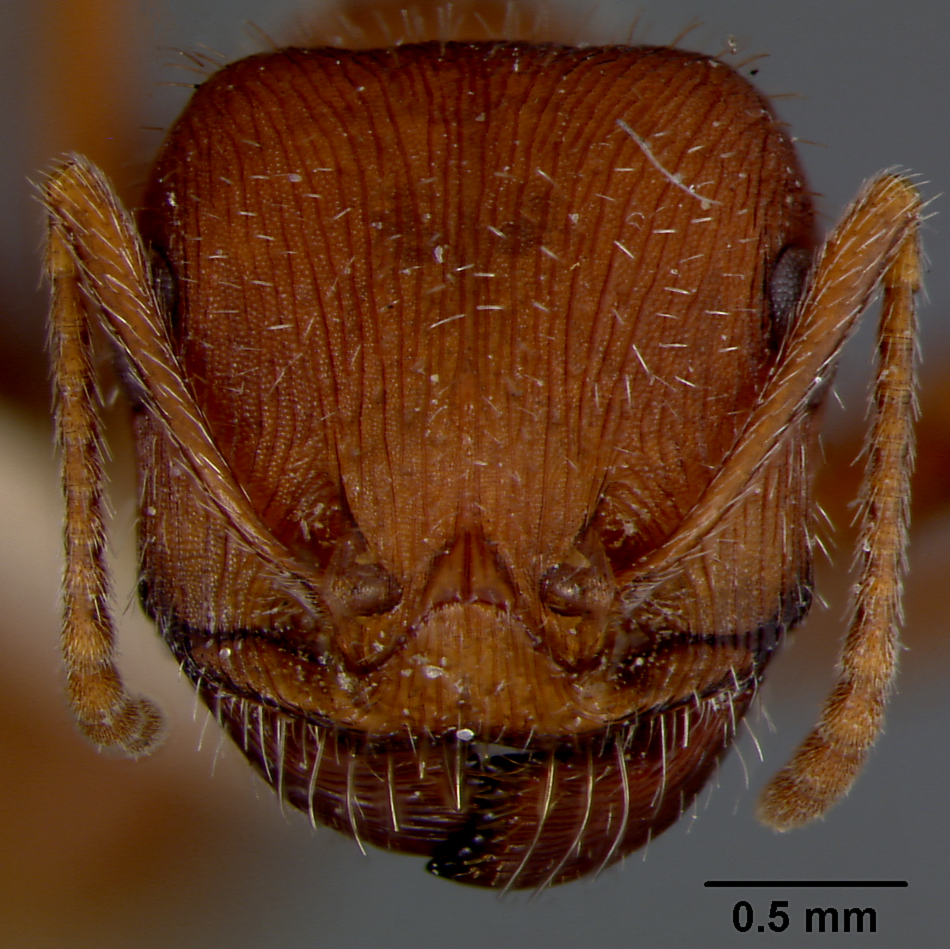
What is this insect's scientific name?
Pogonomyrmex occidentalis
